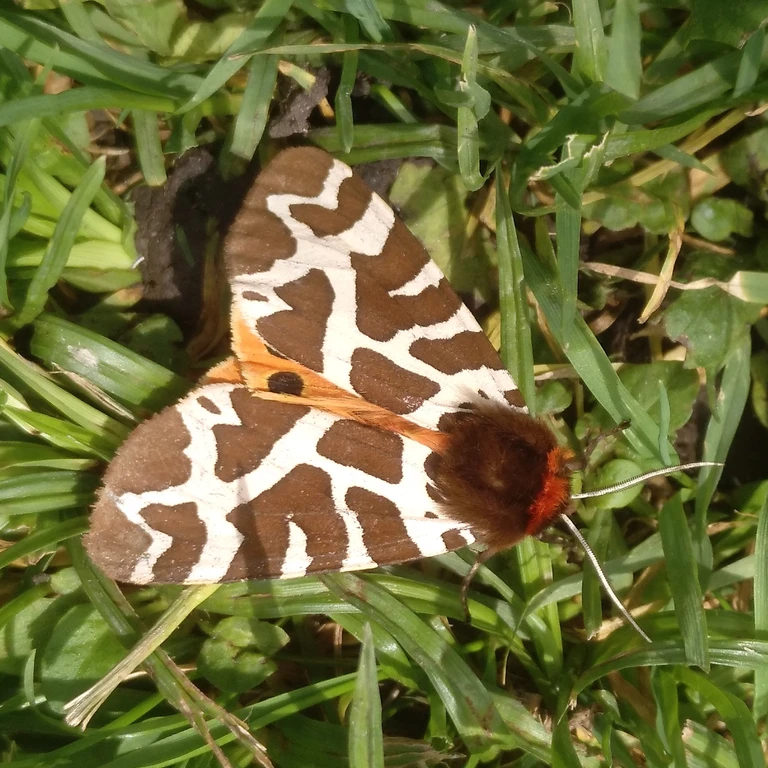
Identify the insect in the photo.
Arctia caja
